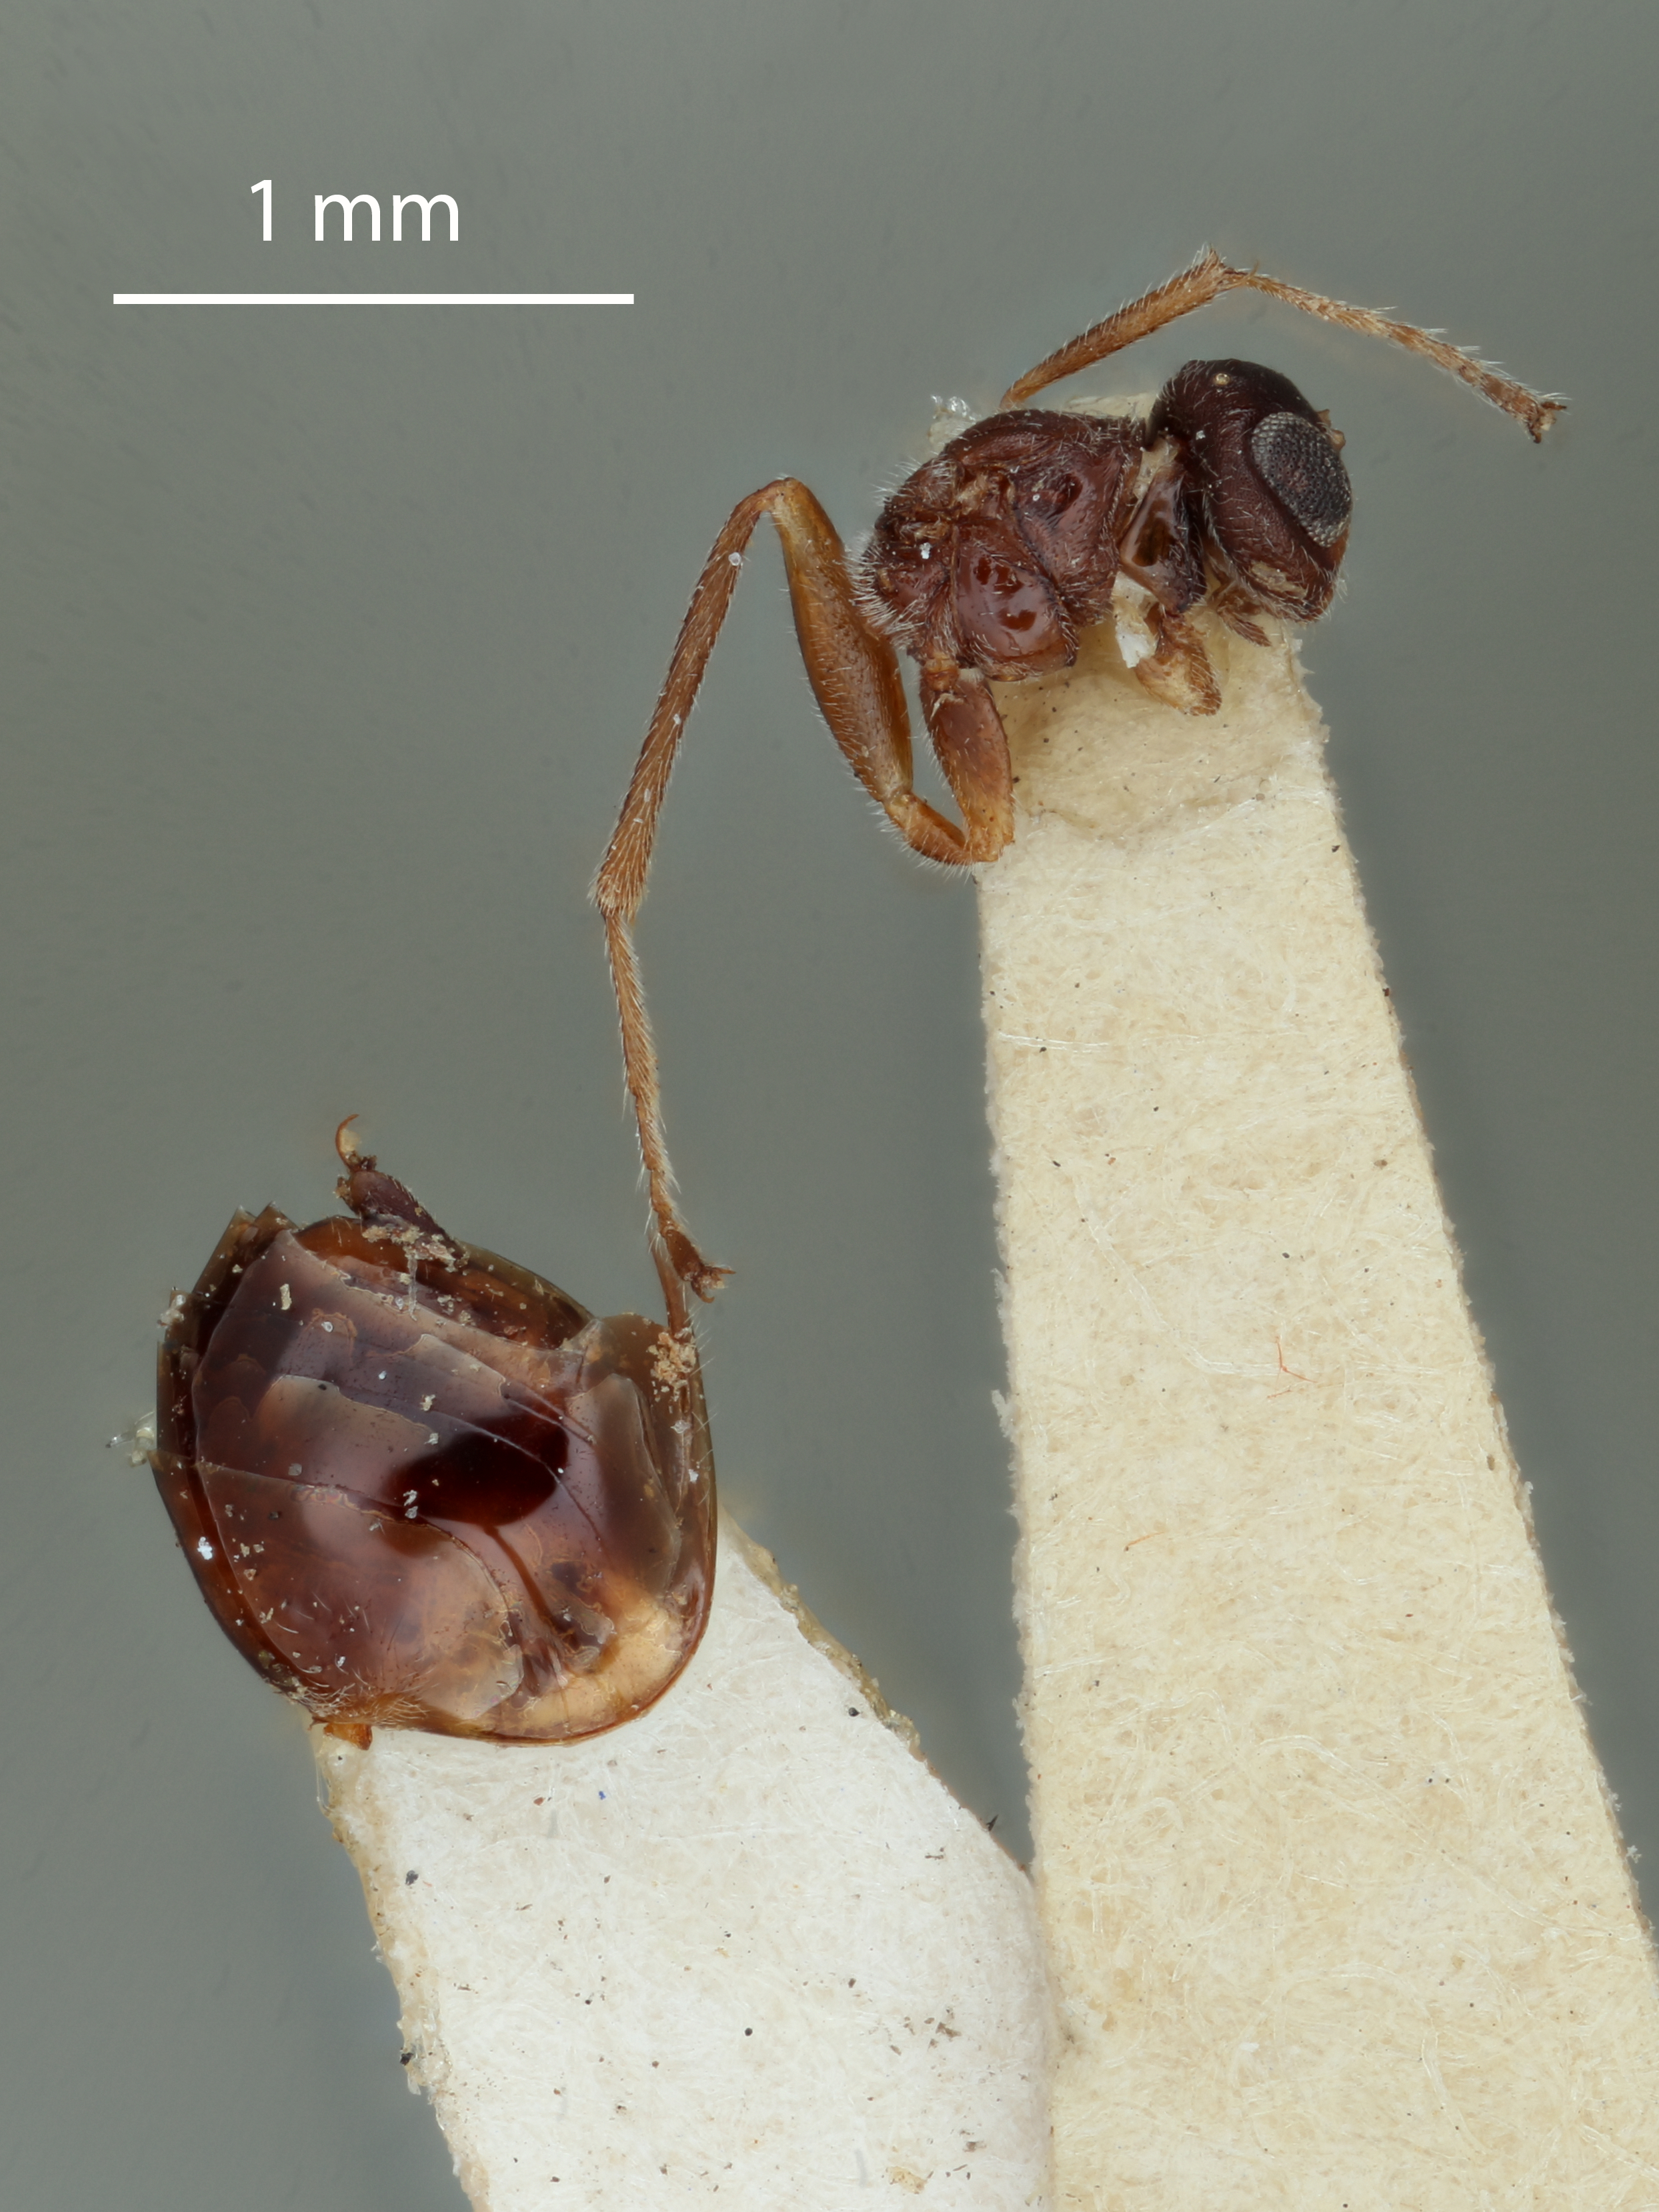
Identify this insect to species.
Biorhiza rubinus
